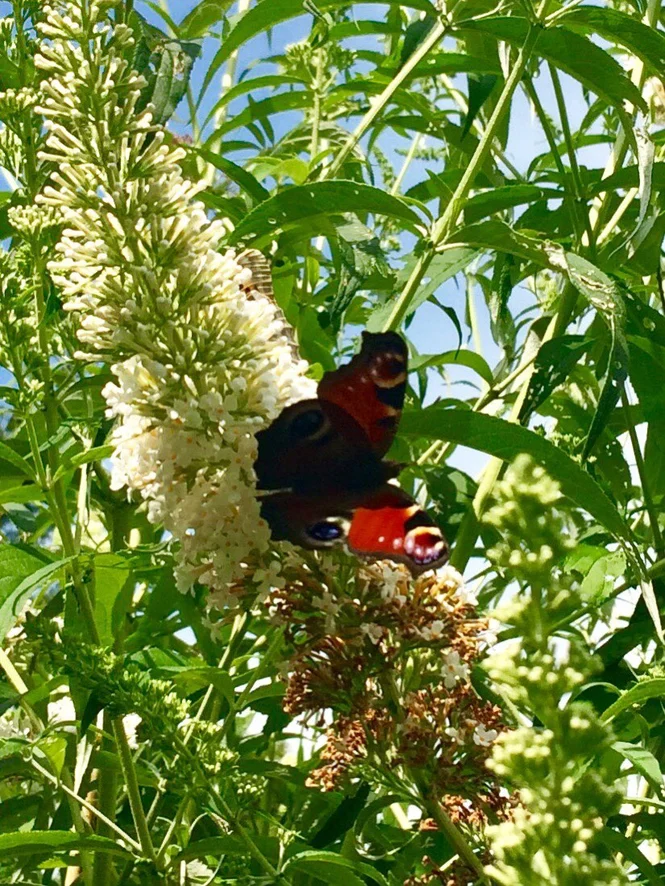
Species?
Aglais io
